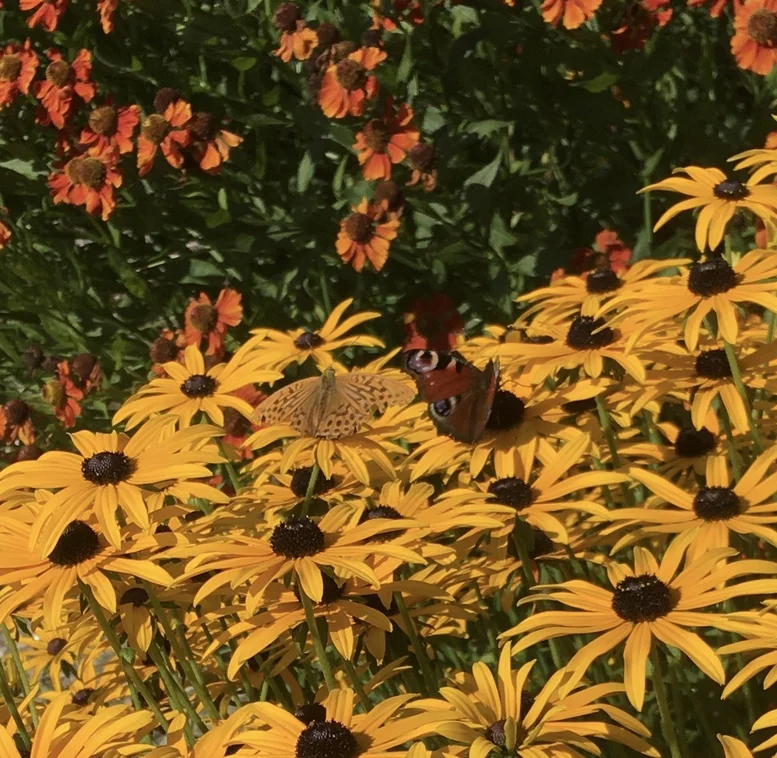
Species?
Aglais io
